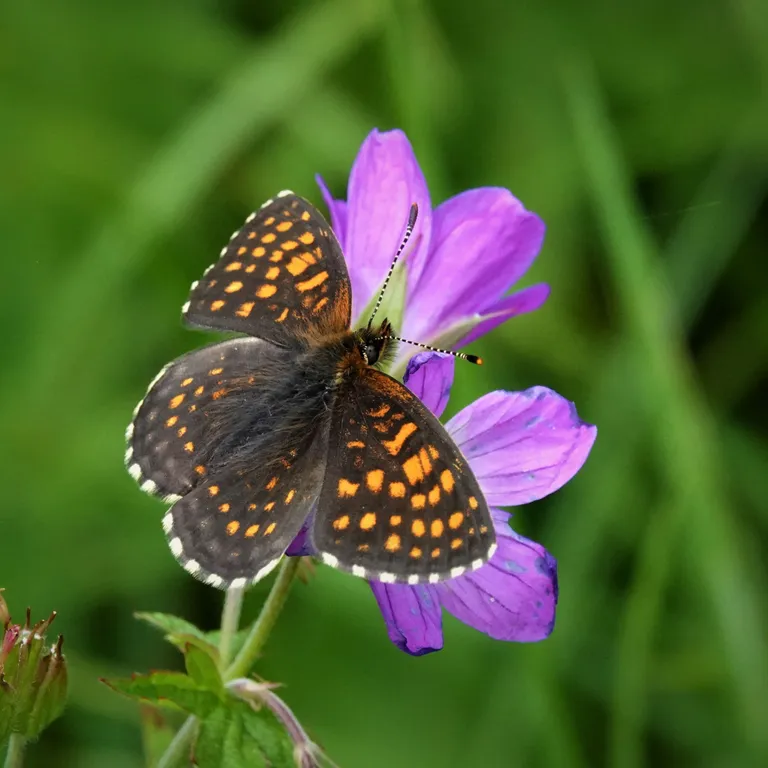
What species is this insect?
Melitaea diamina
